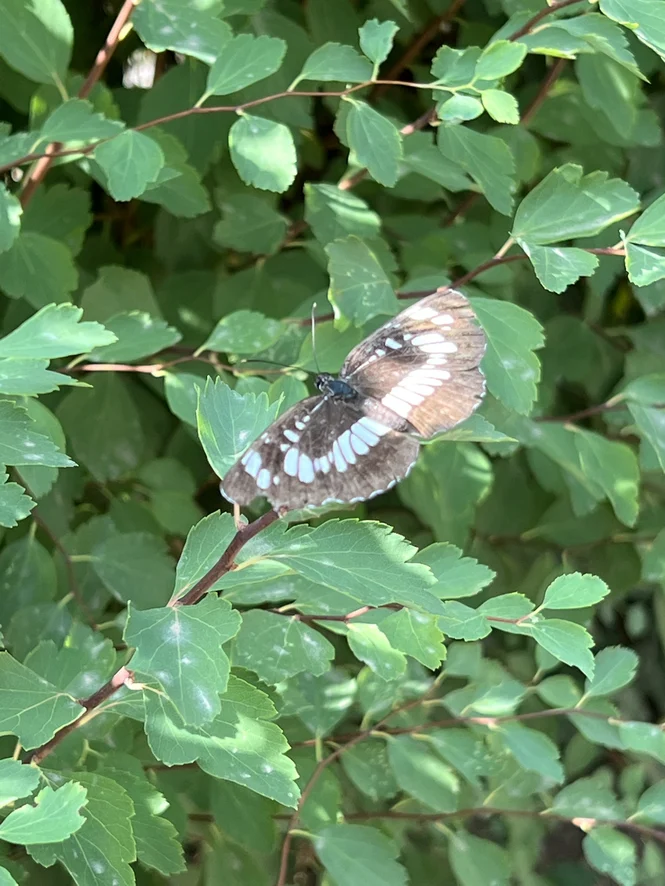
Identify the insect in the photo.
Neptis rivularis
